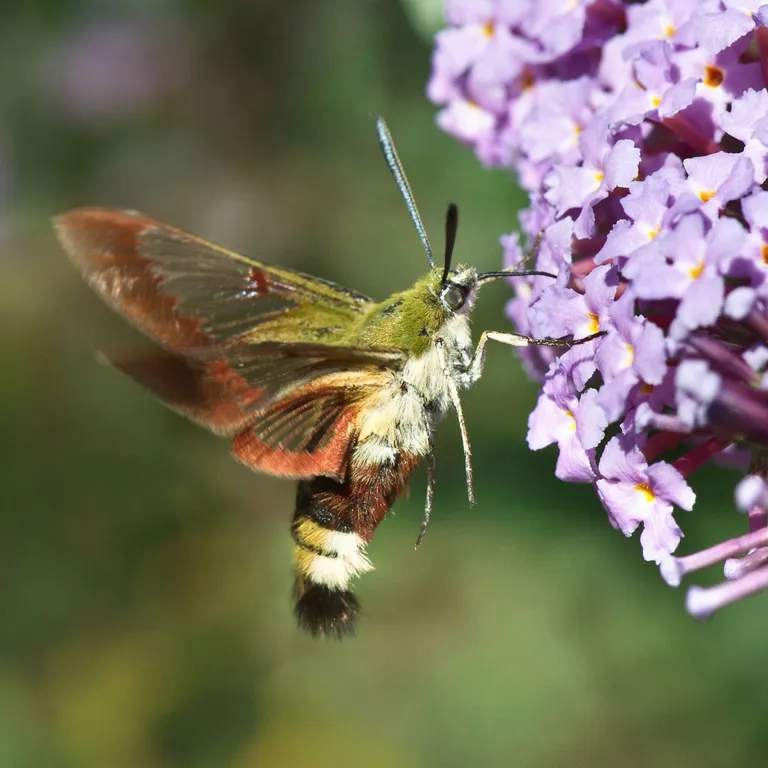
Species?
Hemaris fuciformis
